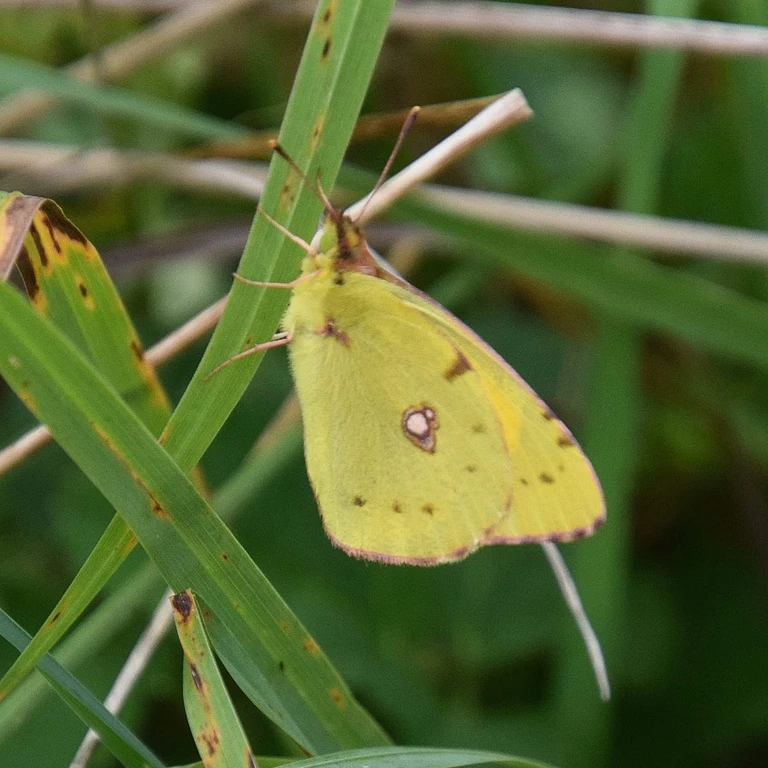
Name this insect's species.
Colias croceus
